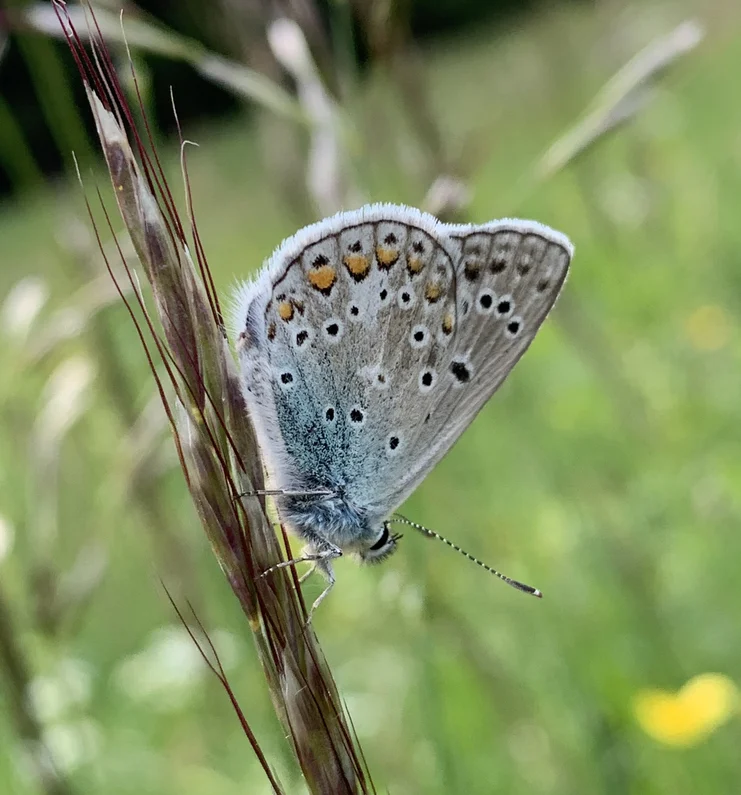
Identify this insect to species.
Polyommatus icarus
